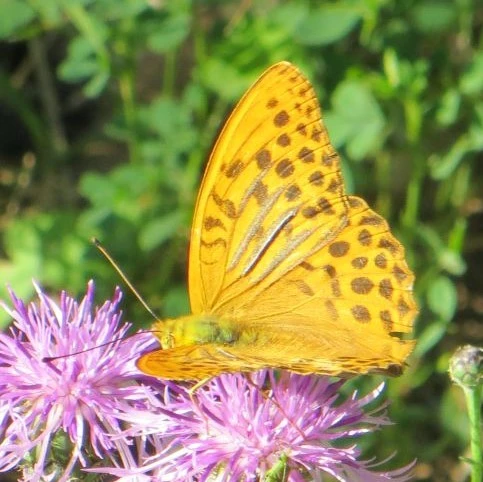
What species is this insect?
Argynnis paphia
